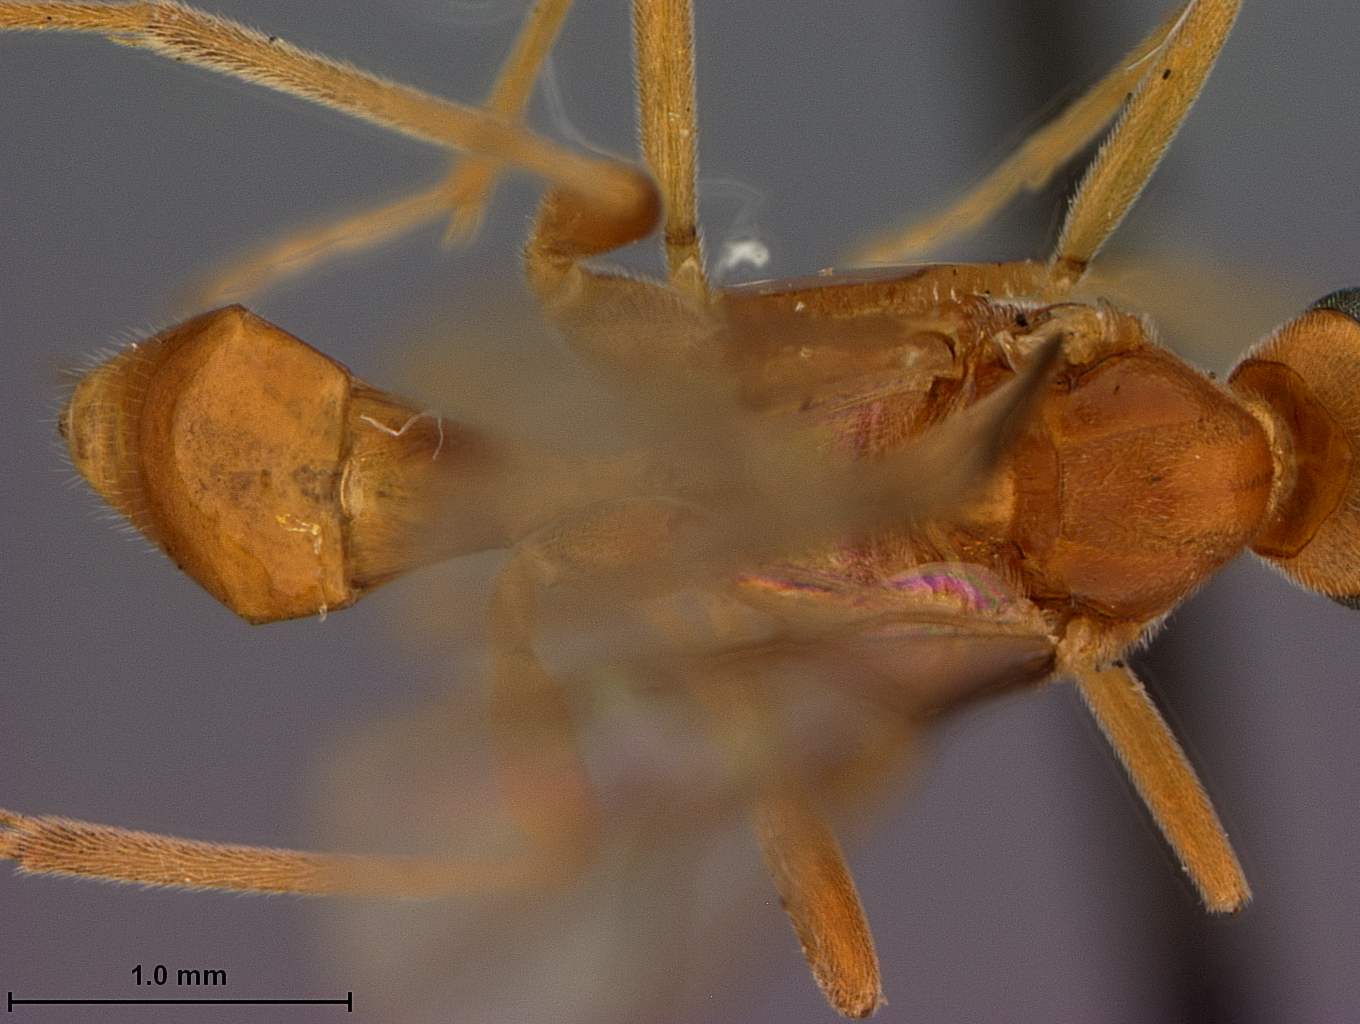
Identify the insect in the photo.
Meteorus cingiliae
